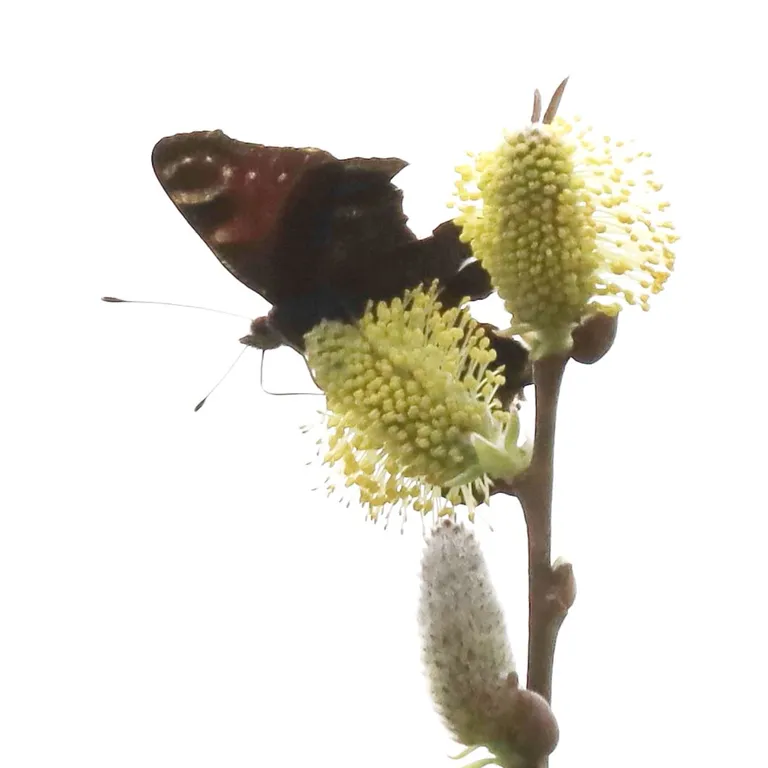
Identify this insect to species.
Aglais io
